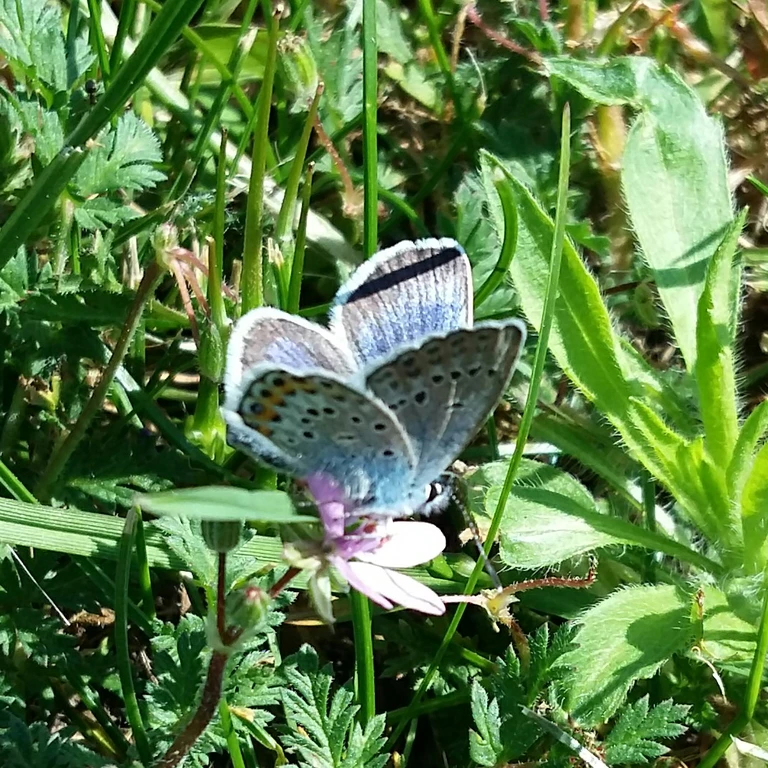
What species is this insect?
Plebejus argus
